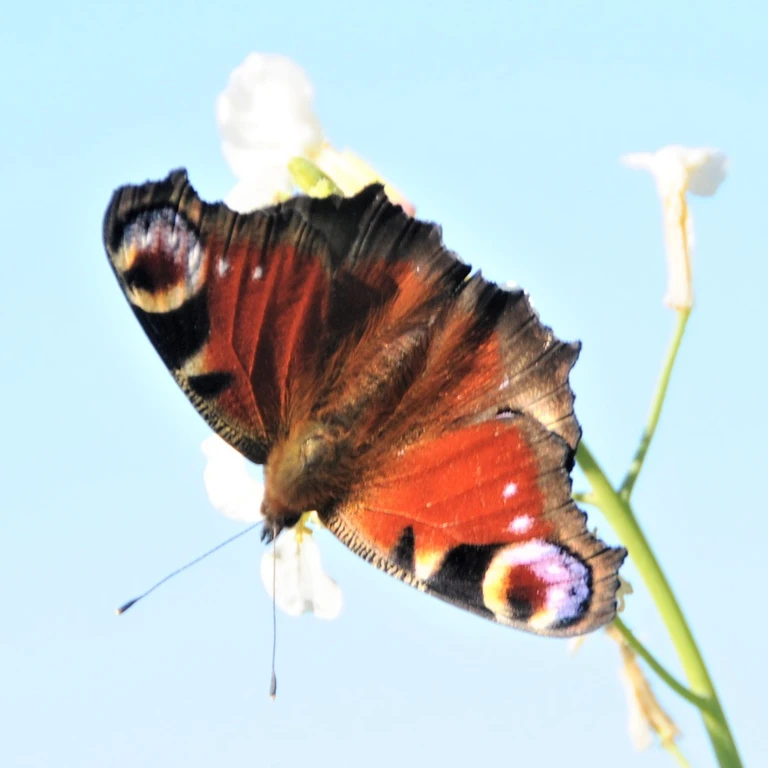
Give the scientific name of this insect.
Aglais io
